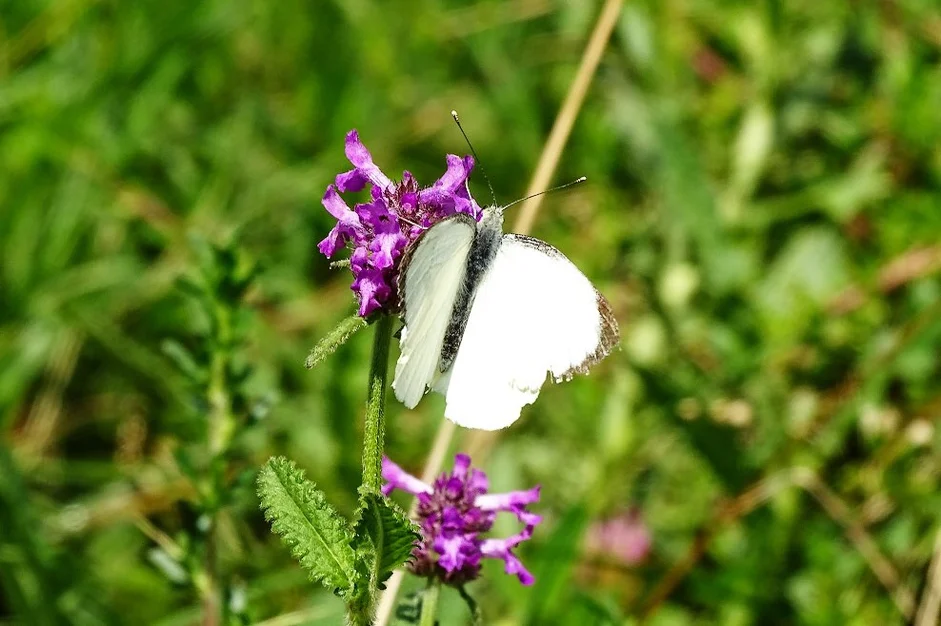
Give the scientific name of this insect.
Pieris brassicae
